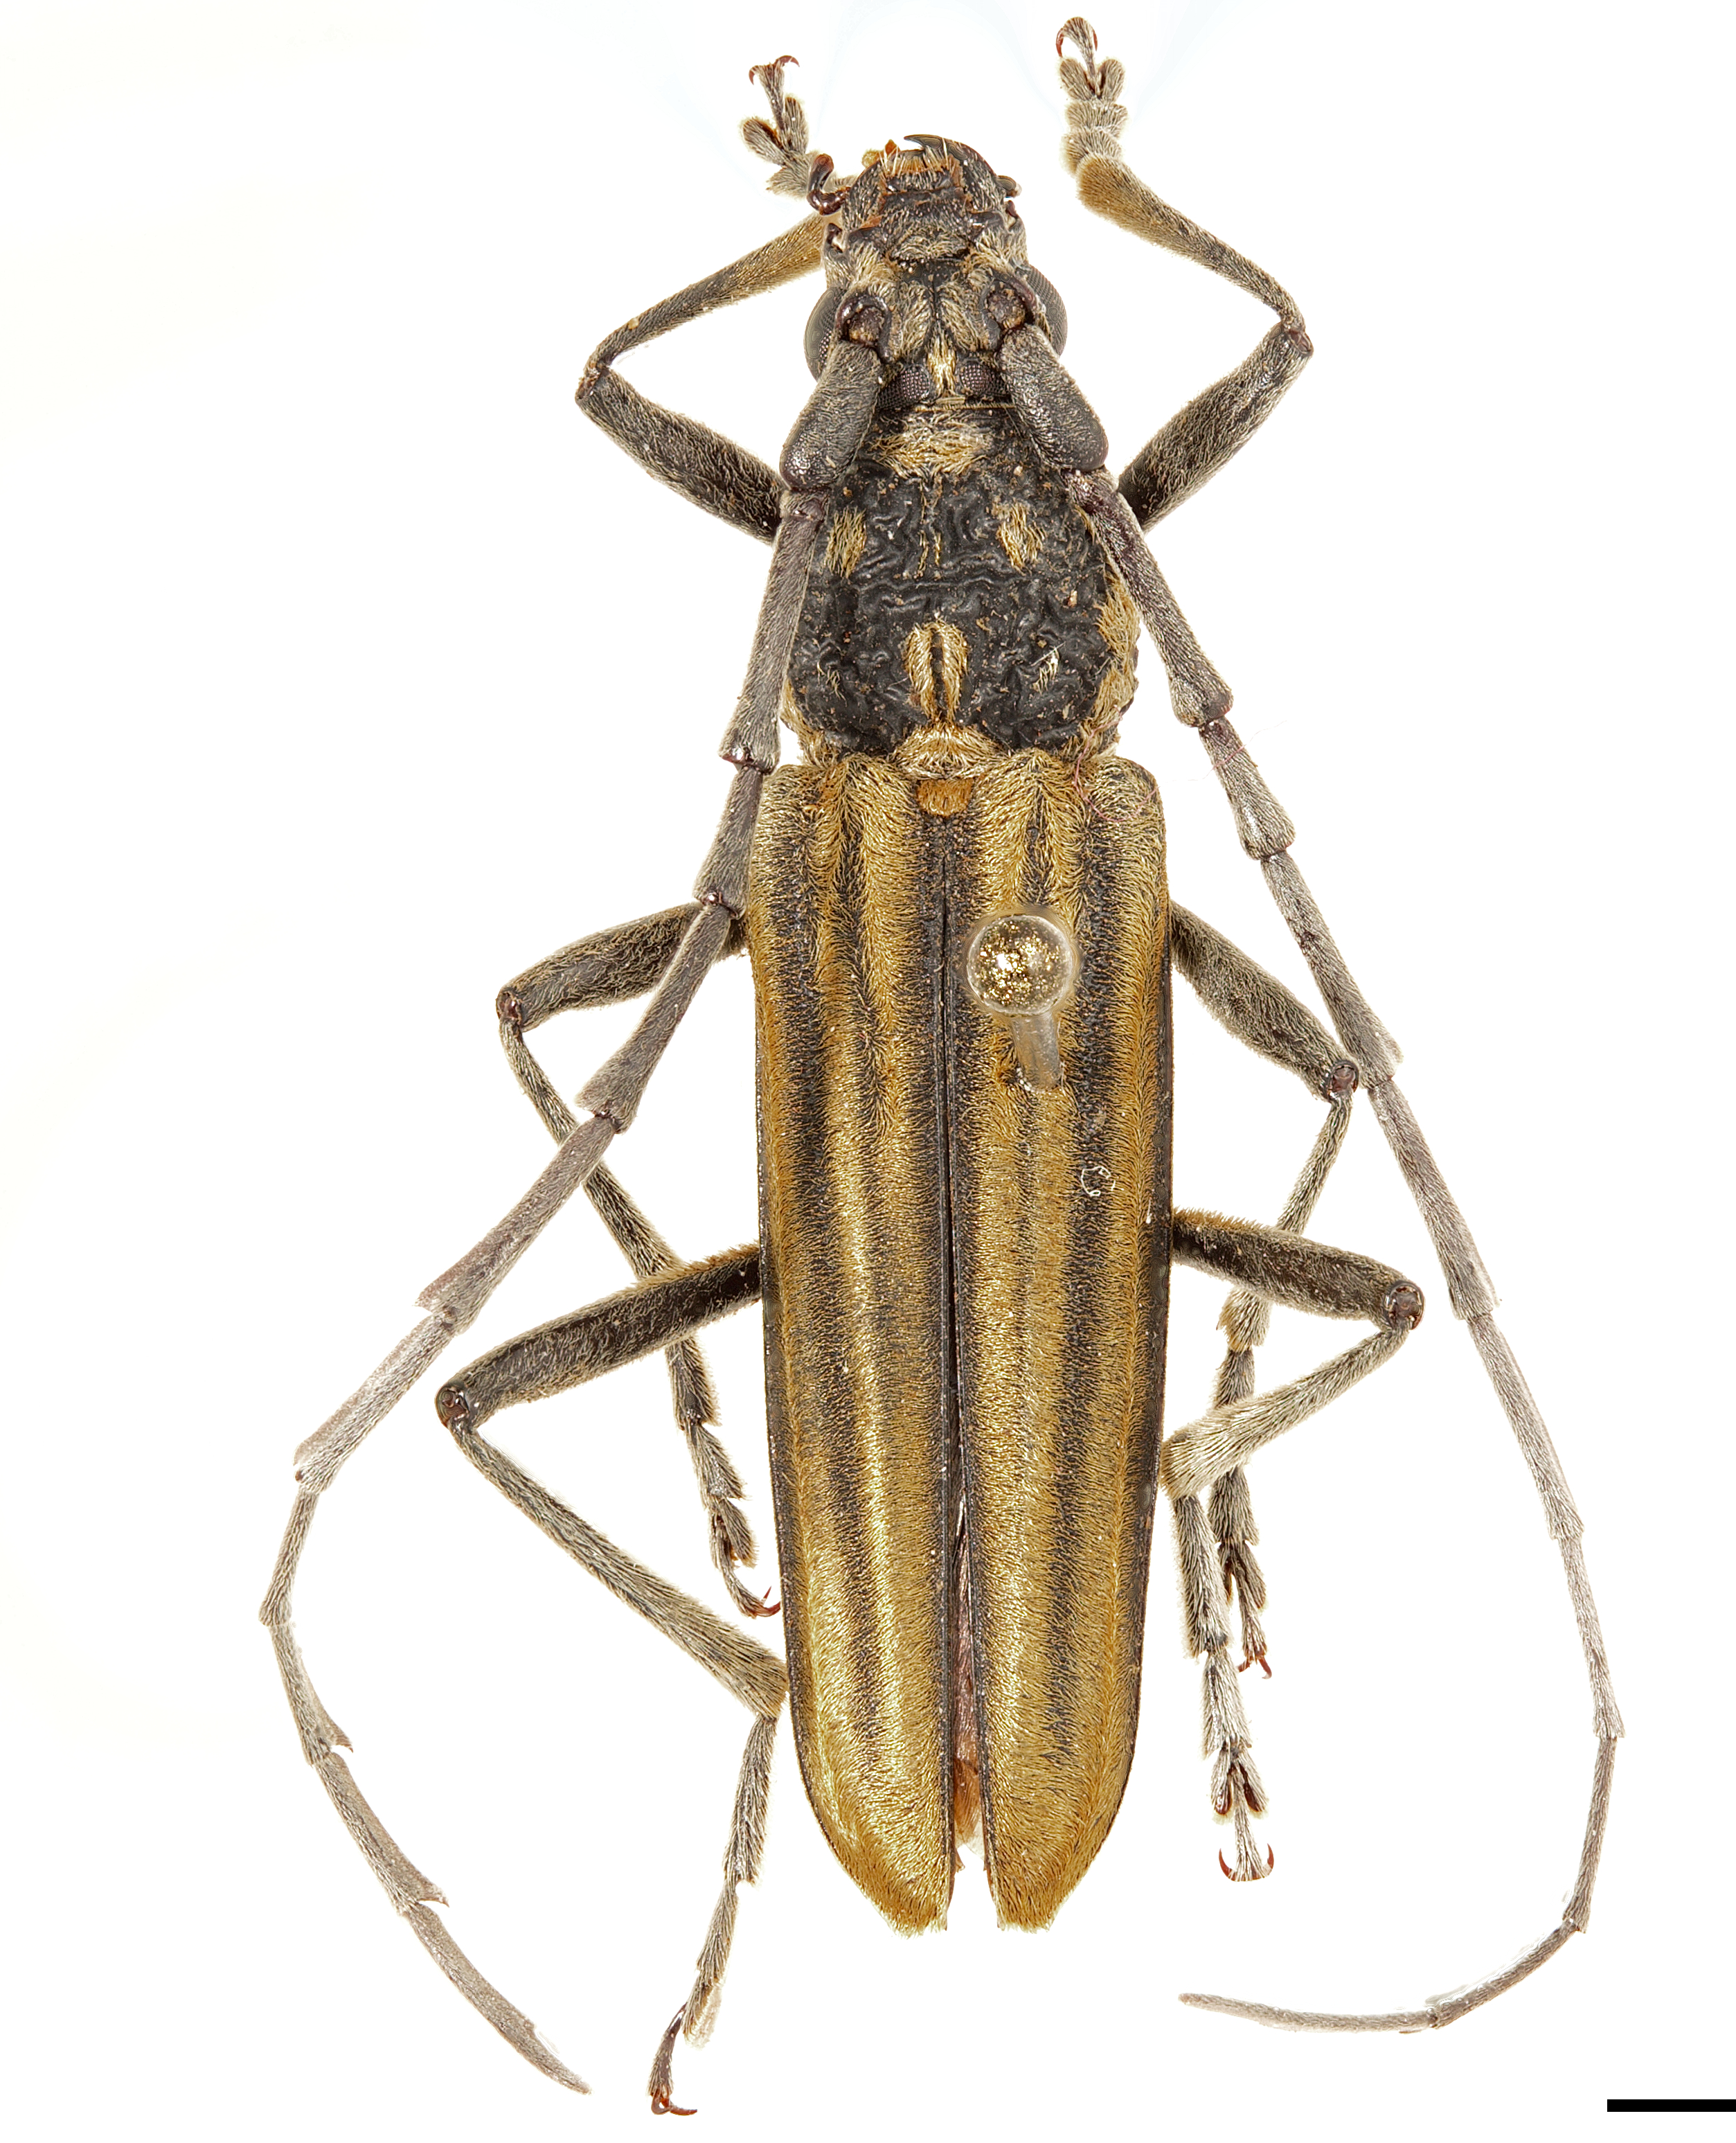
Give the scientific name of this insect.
Gibbocerambyx aureovittatus
